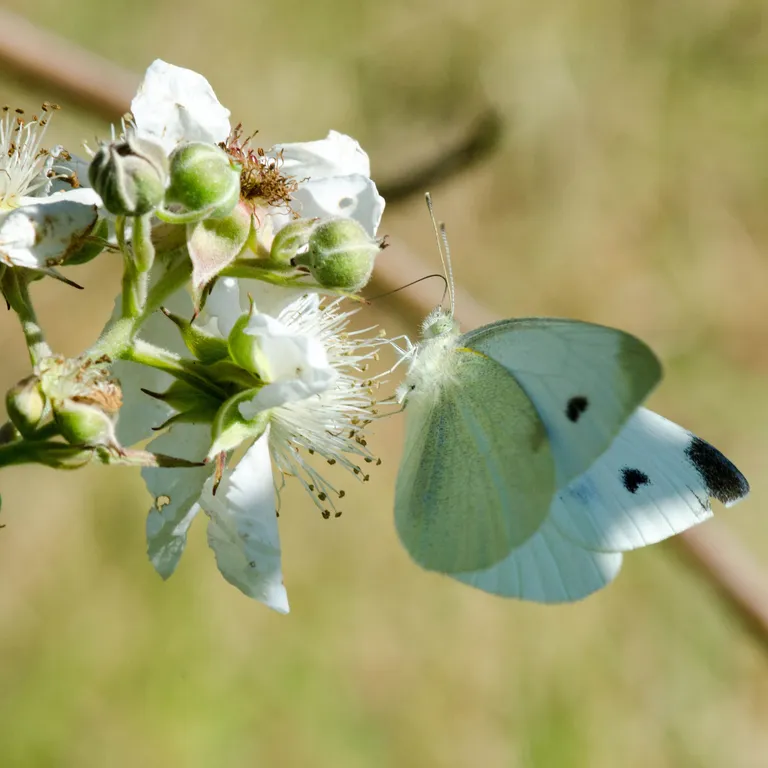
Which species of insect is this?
Pieris rapae
